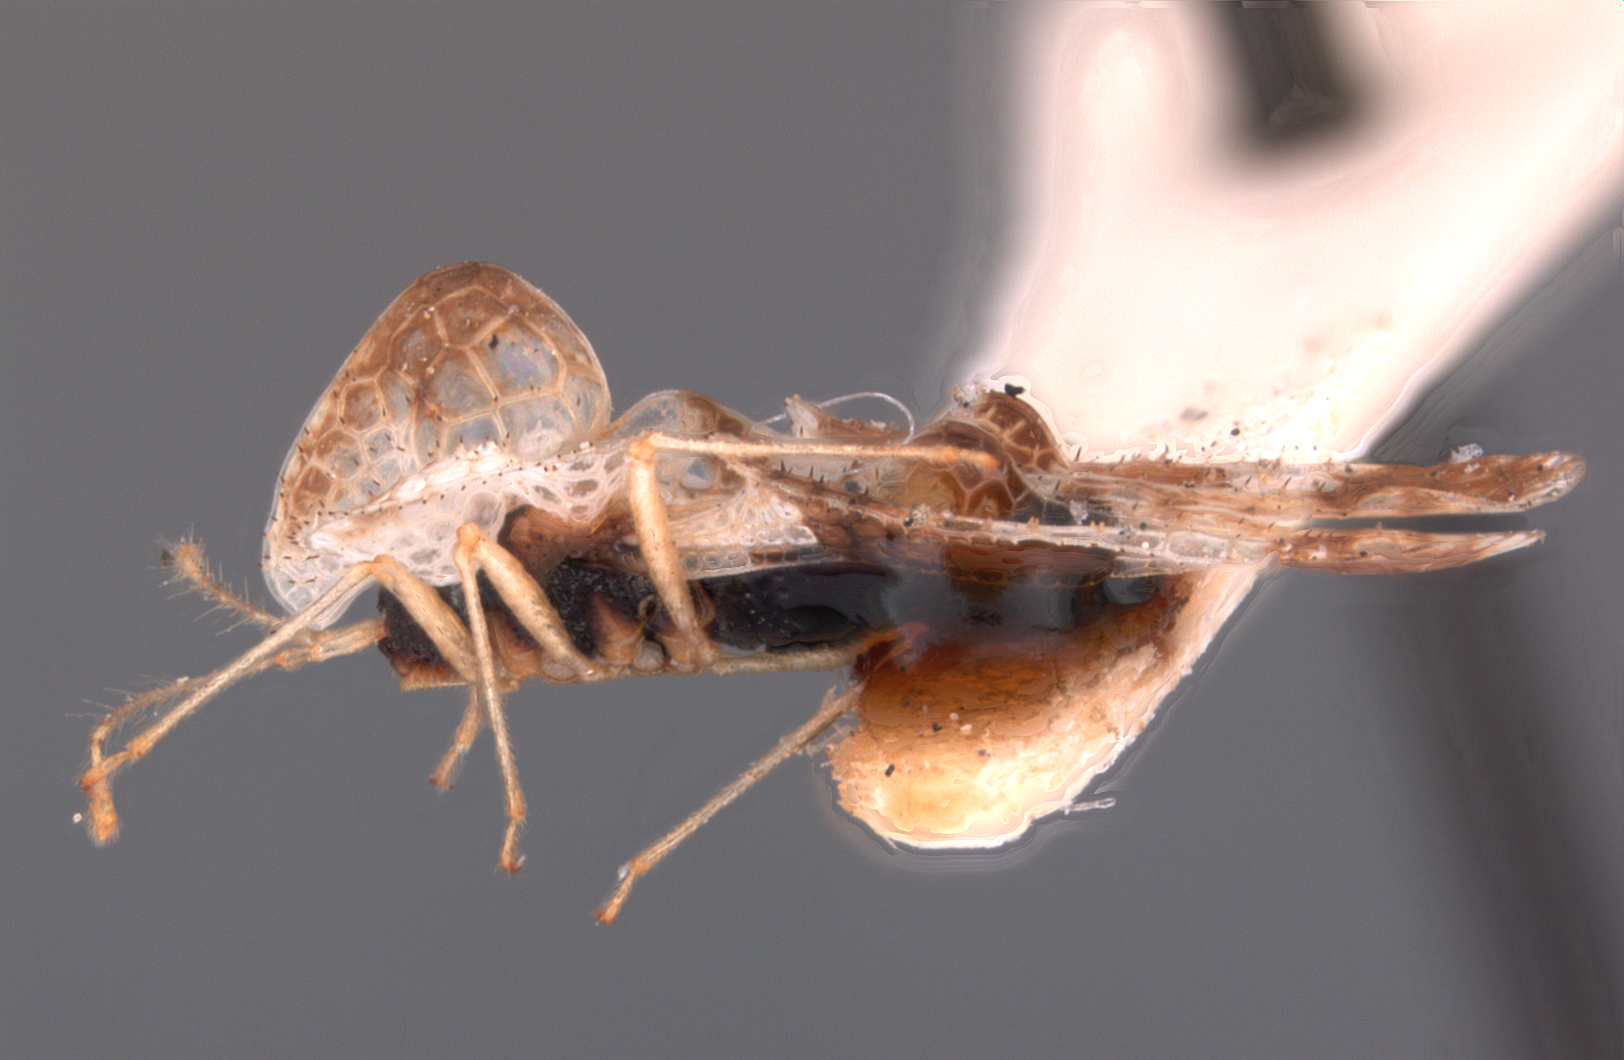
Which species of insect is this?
Corythucha scitula
